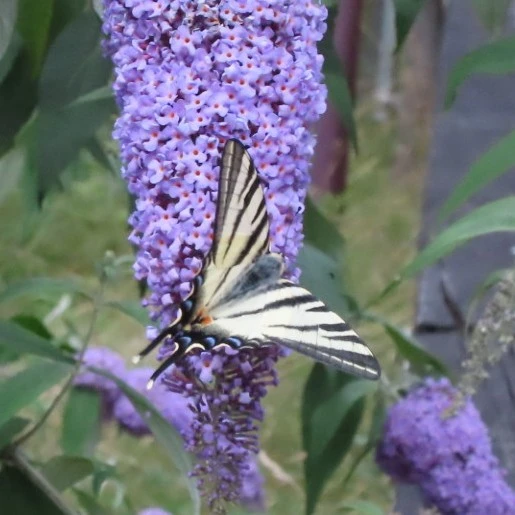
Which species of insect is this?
Iphiclides podalirius
